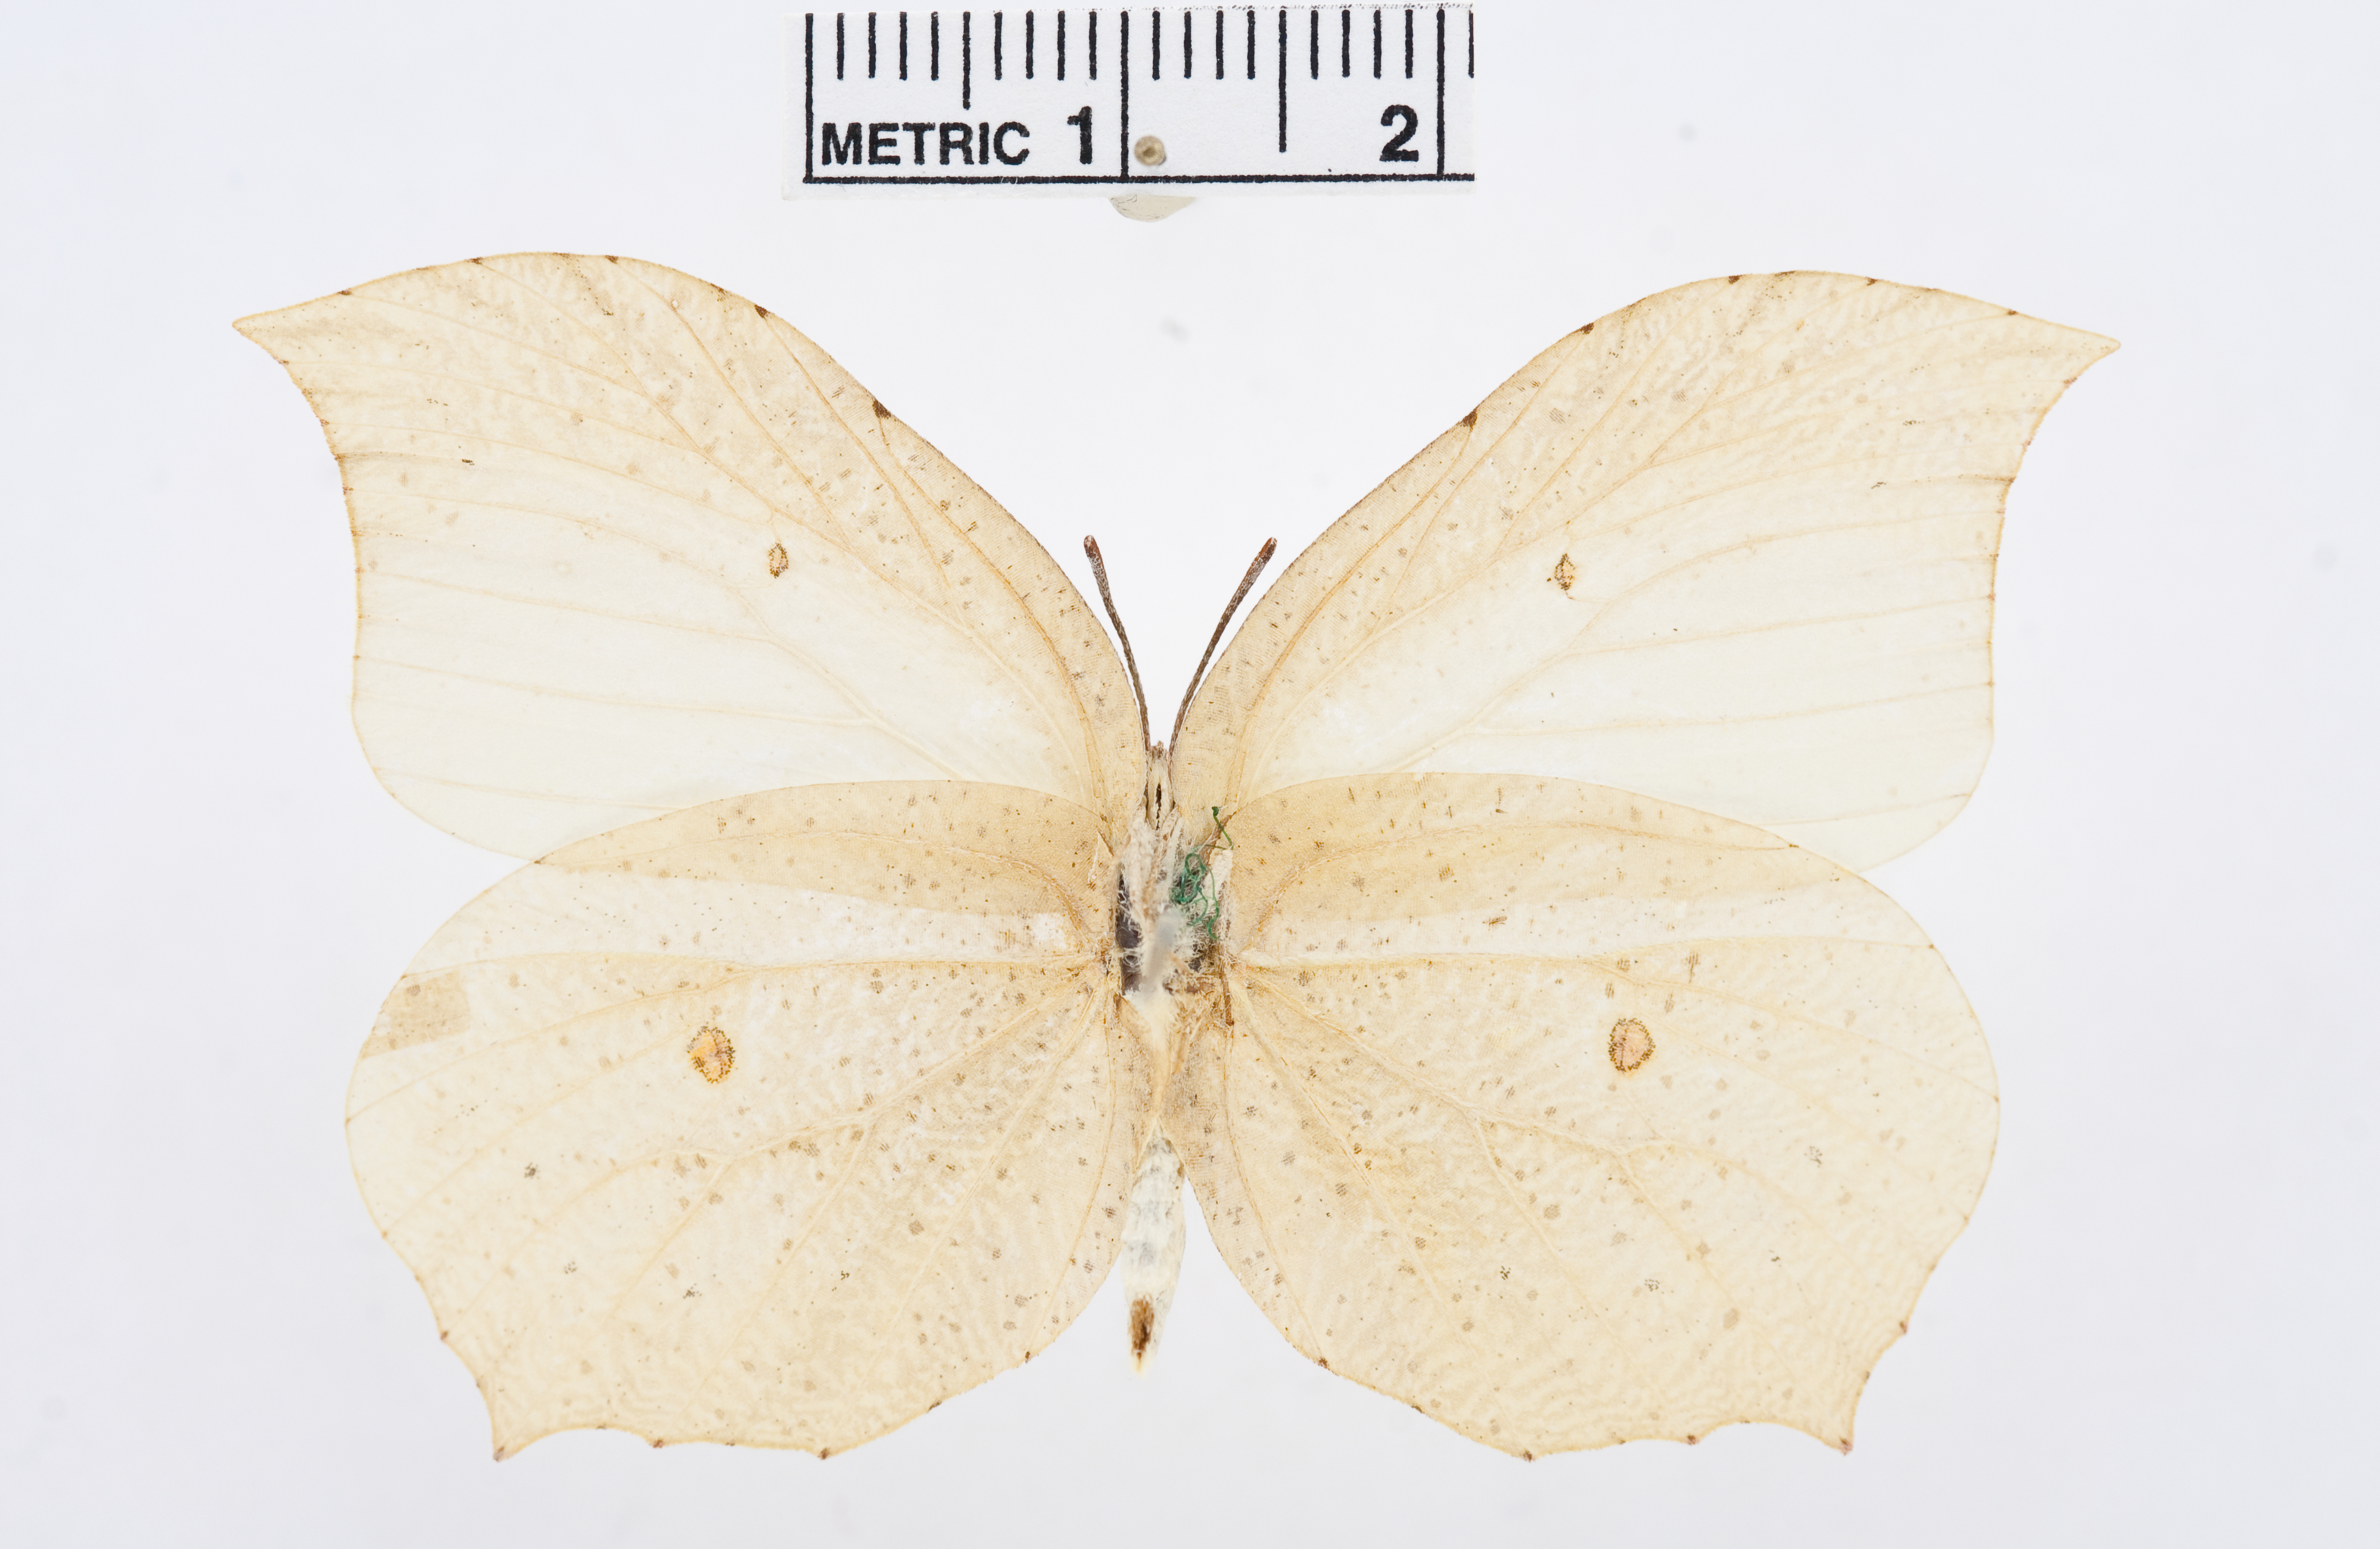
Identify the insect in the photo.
Gonepteryx aspasia
